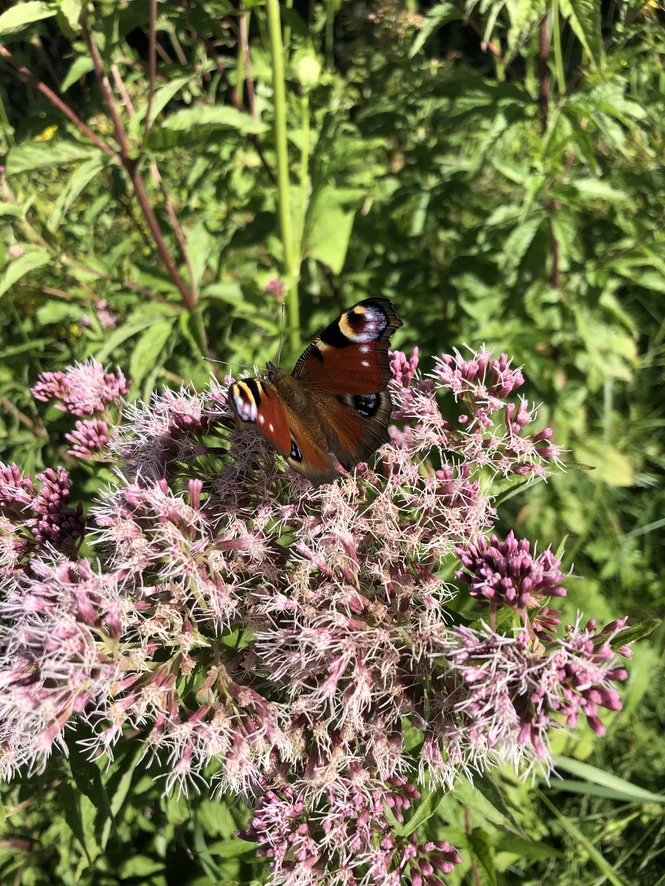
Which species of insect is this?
Aglais io
